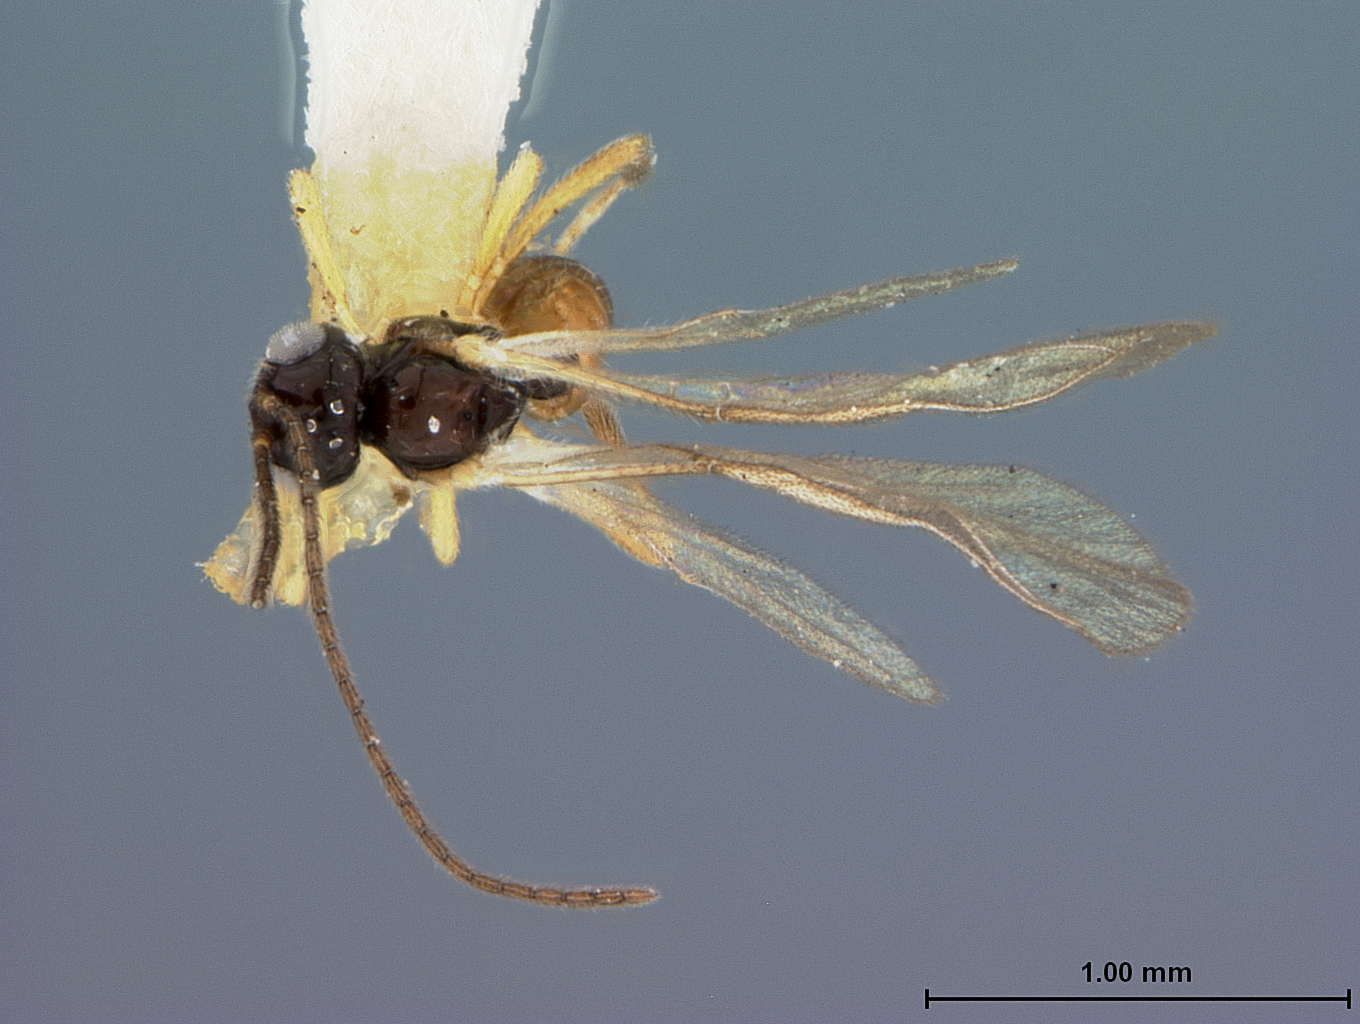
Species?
Opius nigritellae
